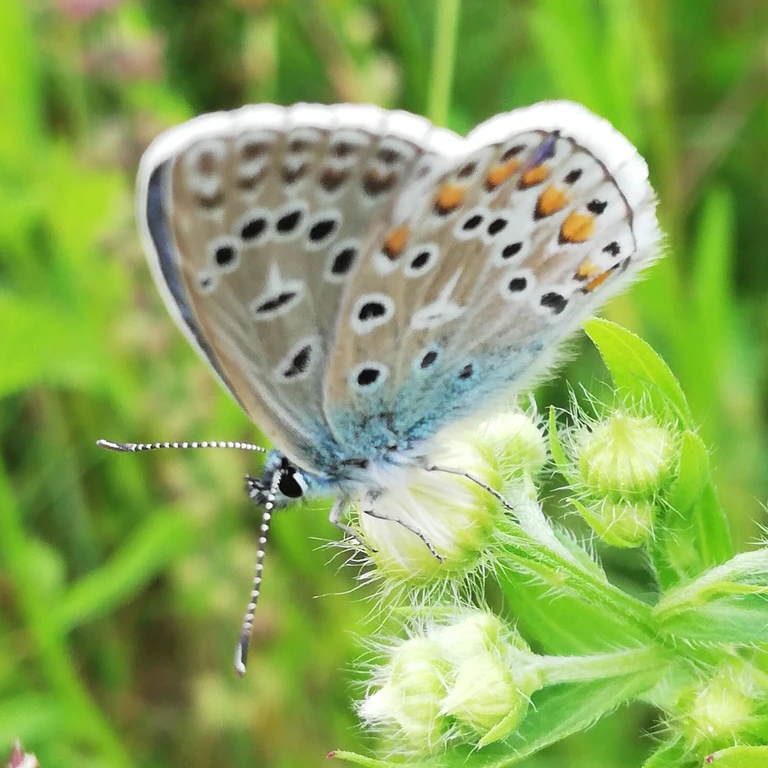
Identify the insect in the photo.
Polyommatus icarus
